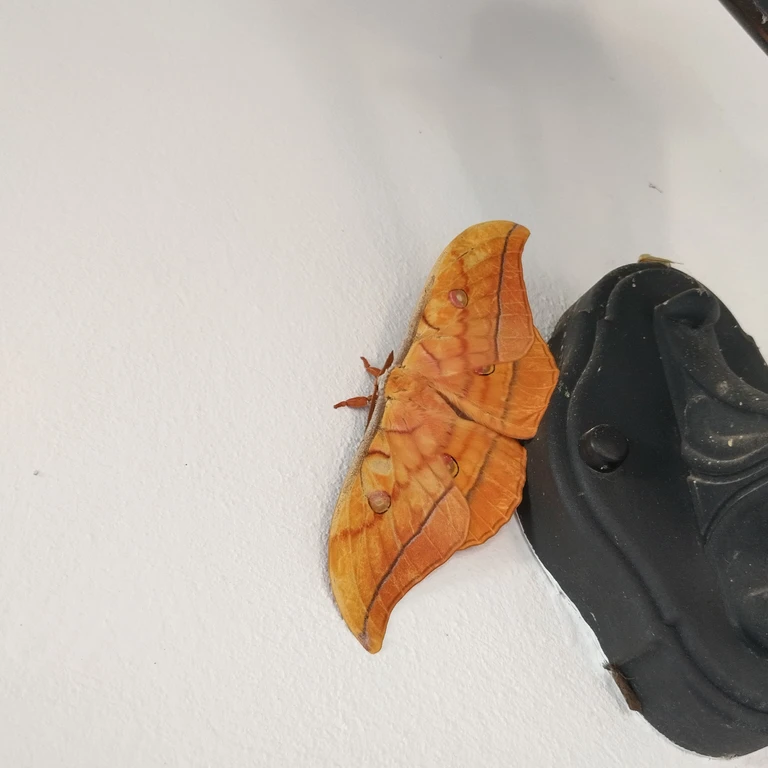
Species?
Antheraea yamamai
